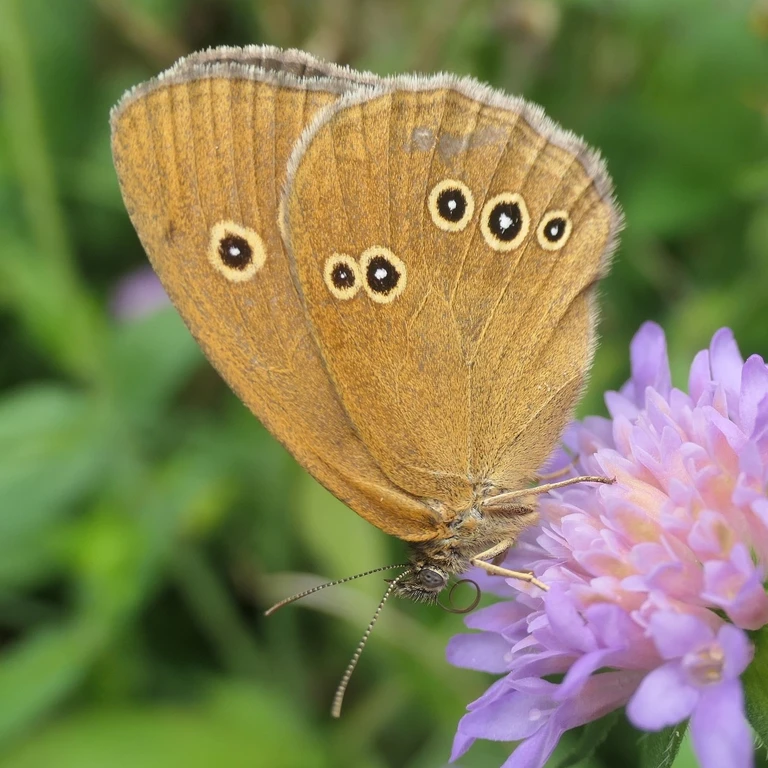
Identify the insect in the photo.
Aphantopus hyperantus
